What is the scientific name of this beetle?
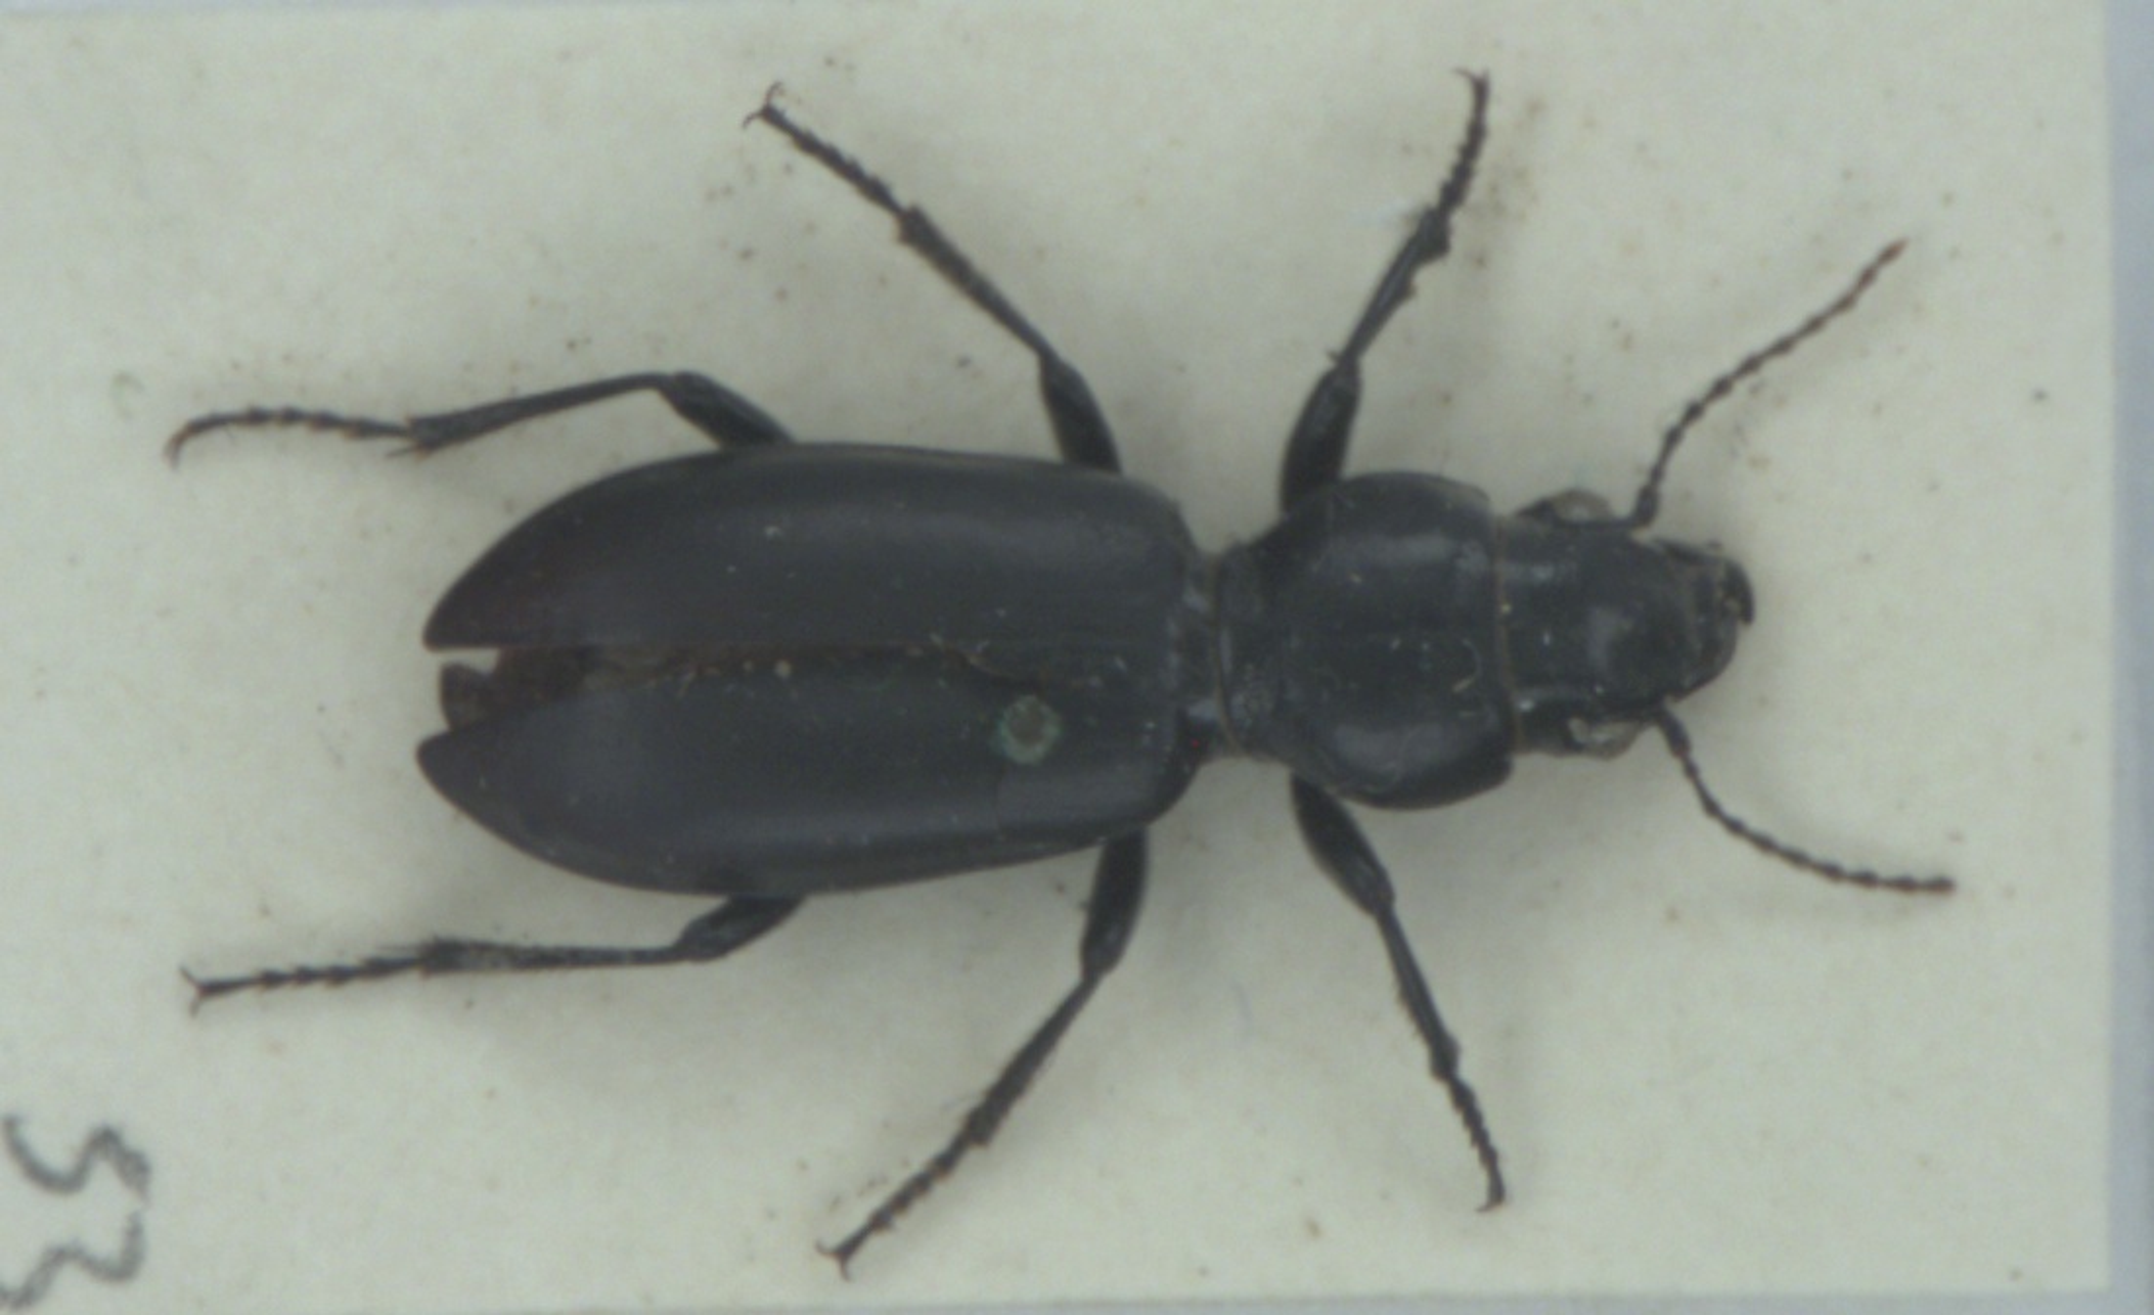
Broscus cephalotes
